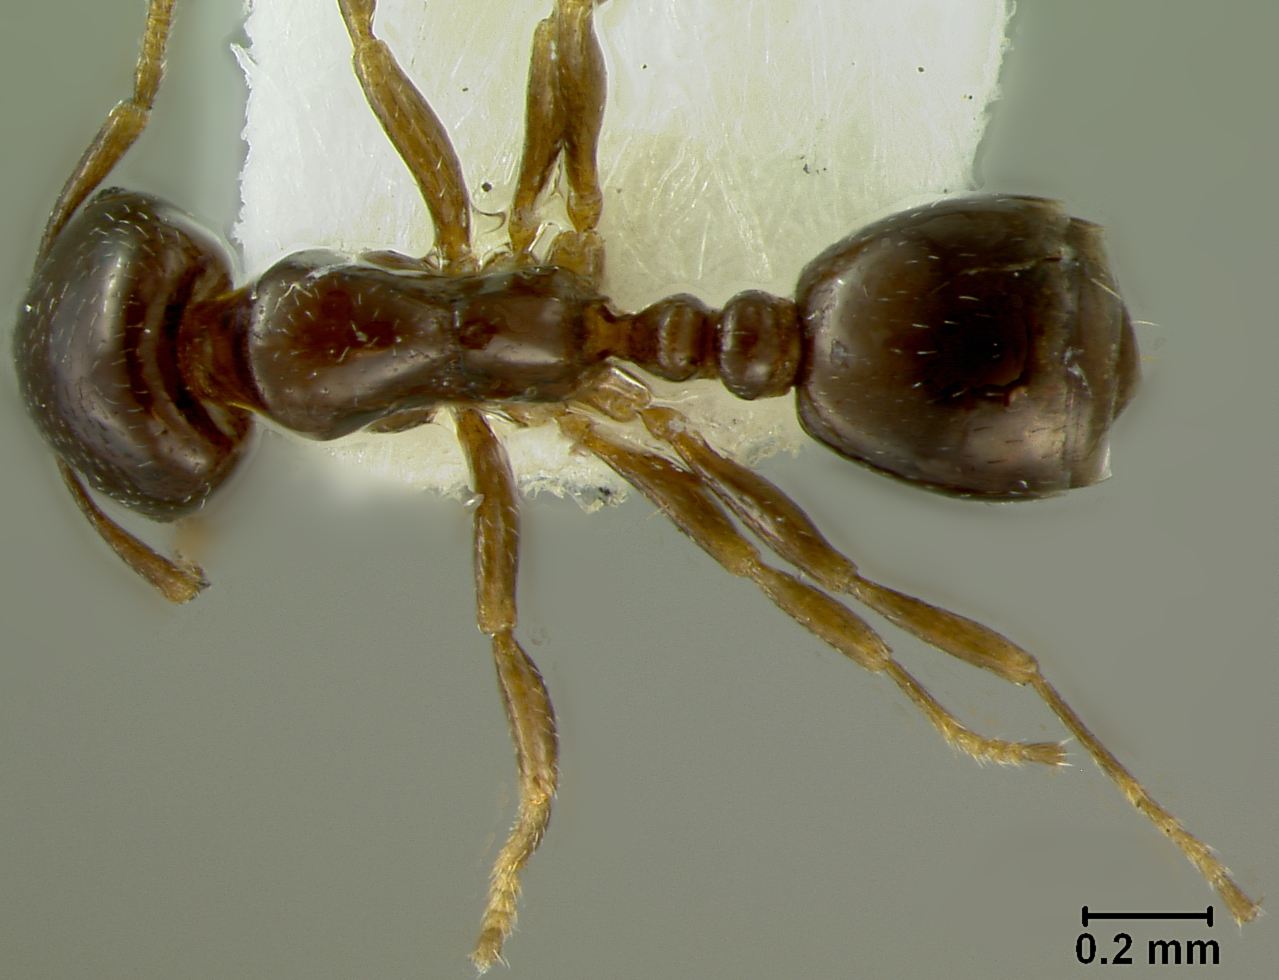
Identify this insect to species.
Solenopsis granivora
